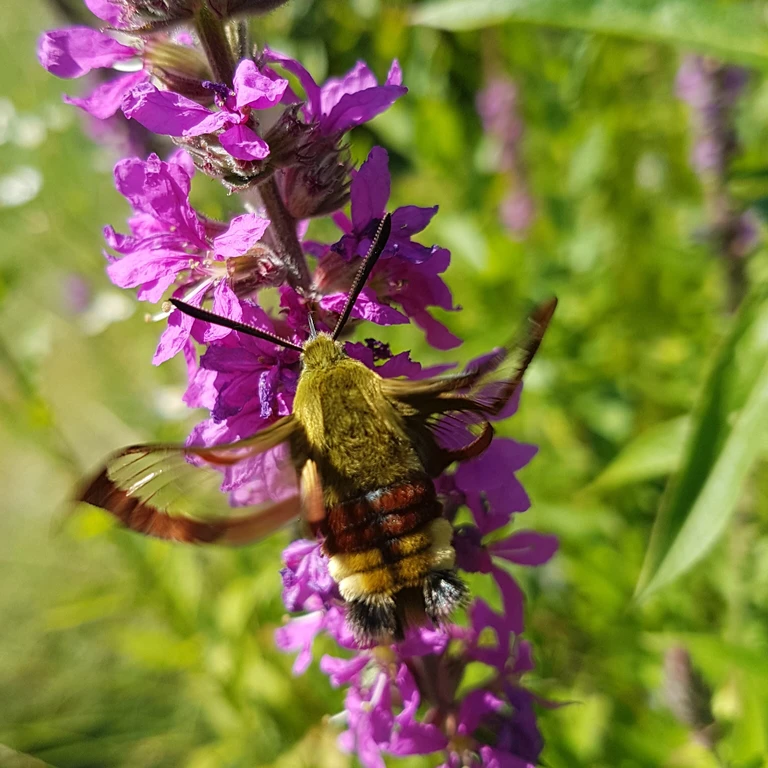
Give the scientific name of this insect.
Hemaris fuciformis
